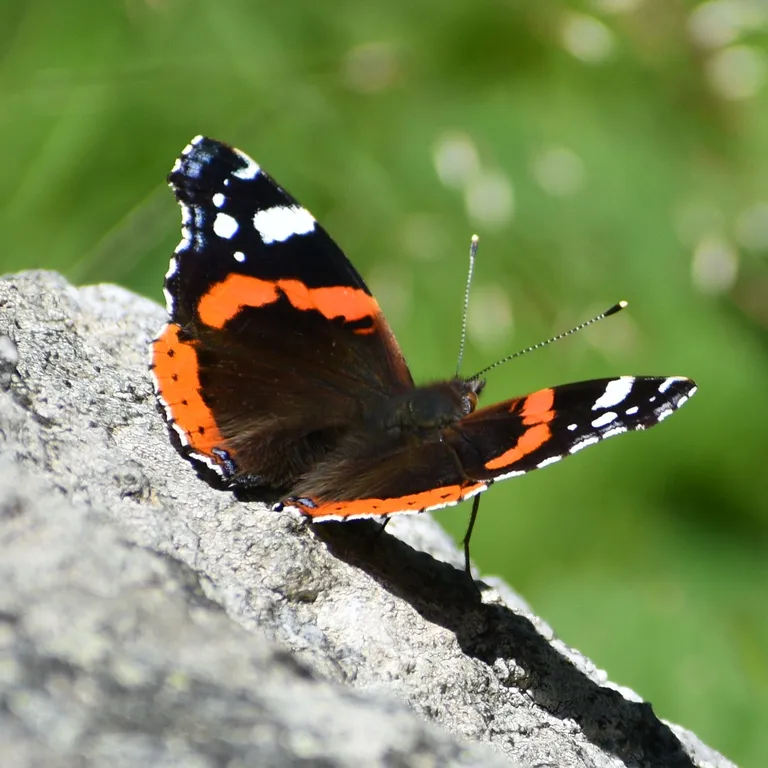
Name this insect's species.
Vanessa atalanta
